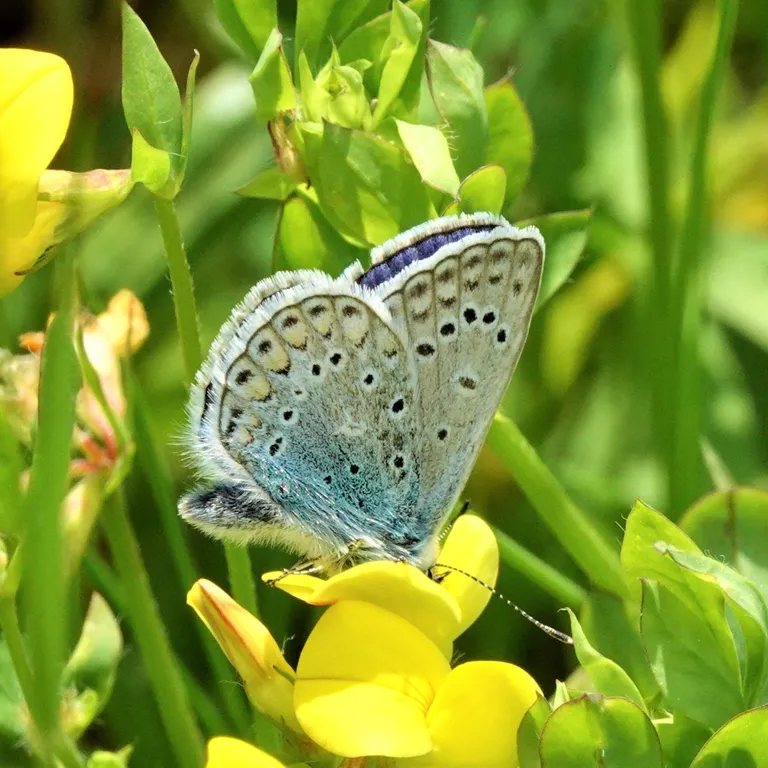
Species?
Polyommatus icarus
